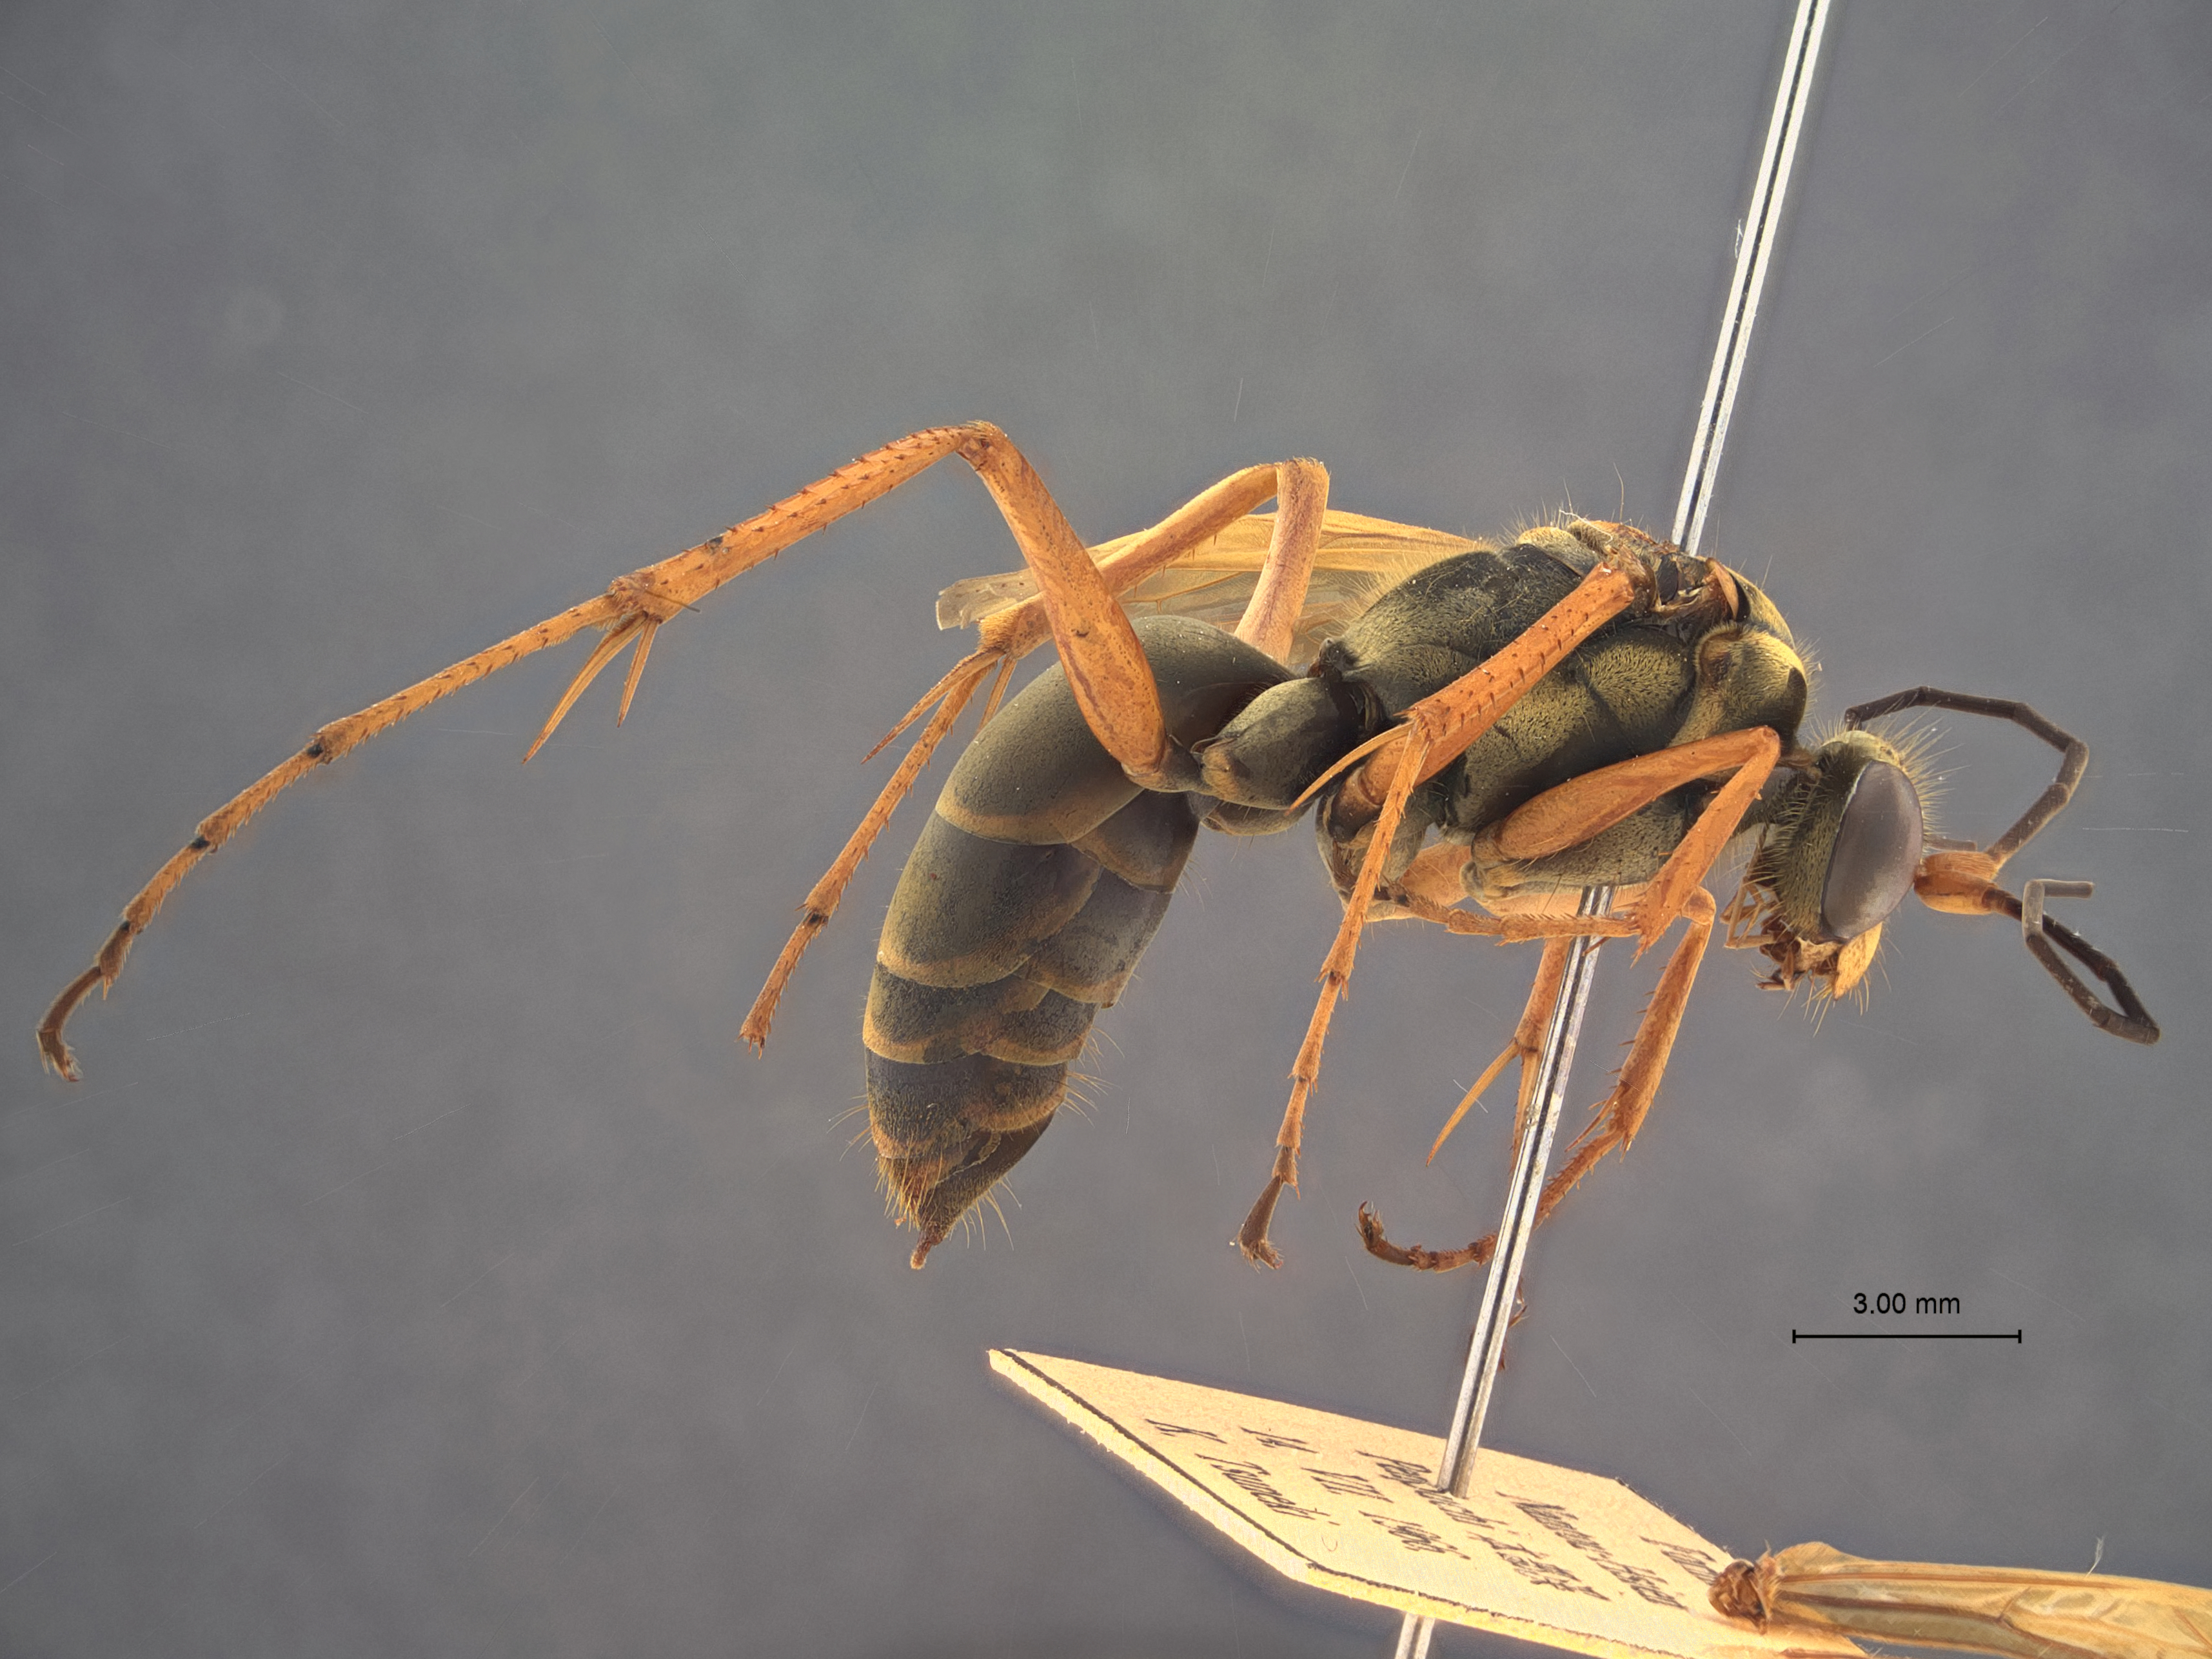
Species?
Malloscelis taiwanianus
